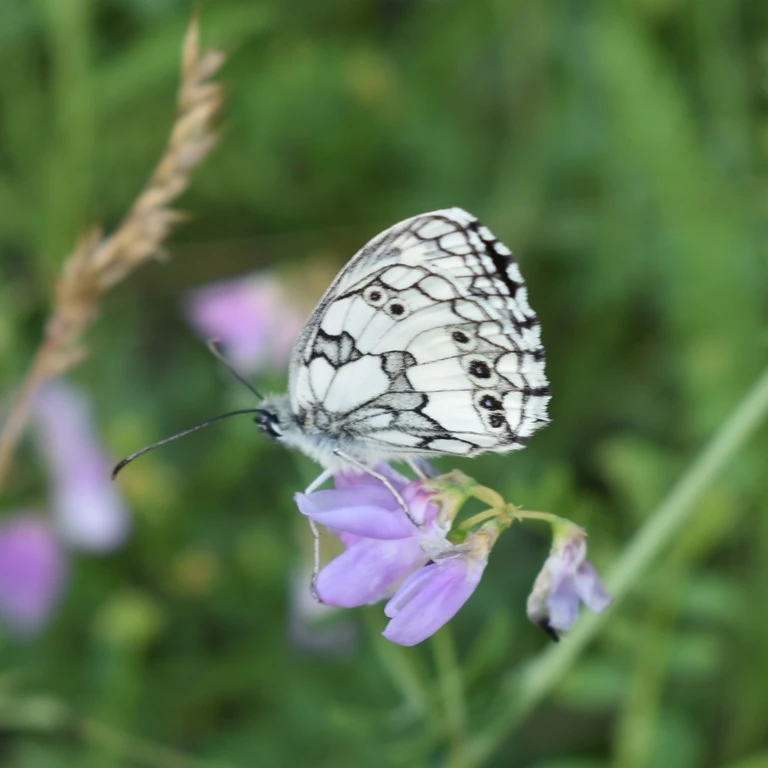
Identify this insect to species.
Melanargia galathea
